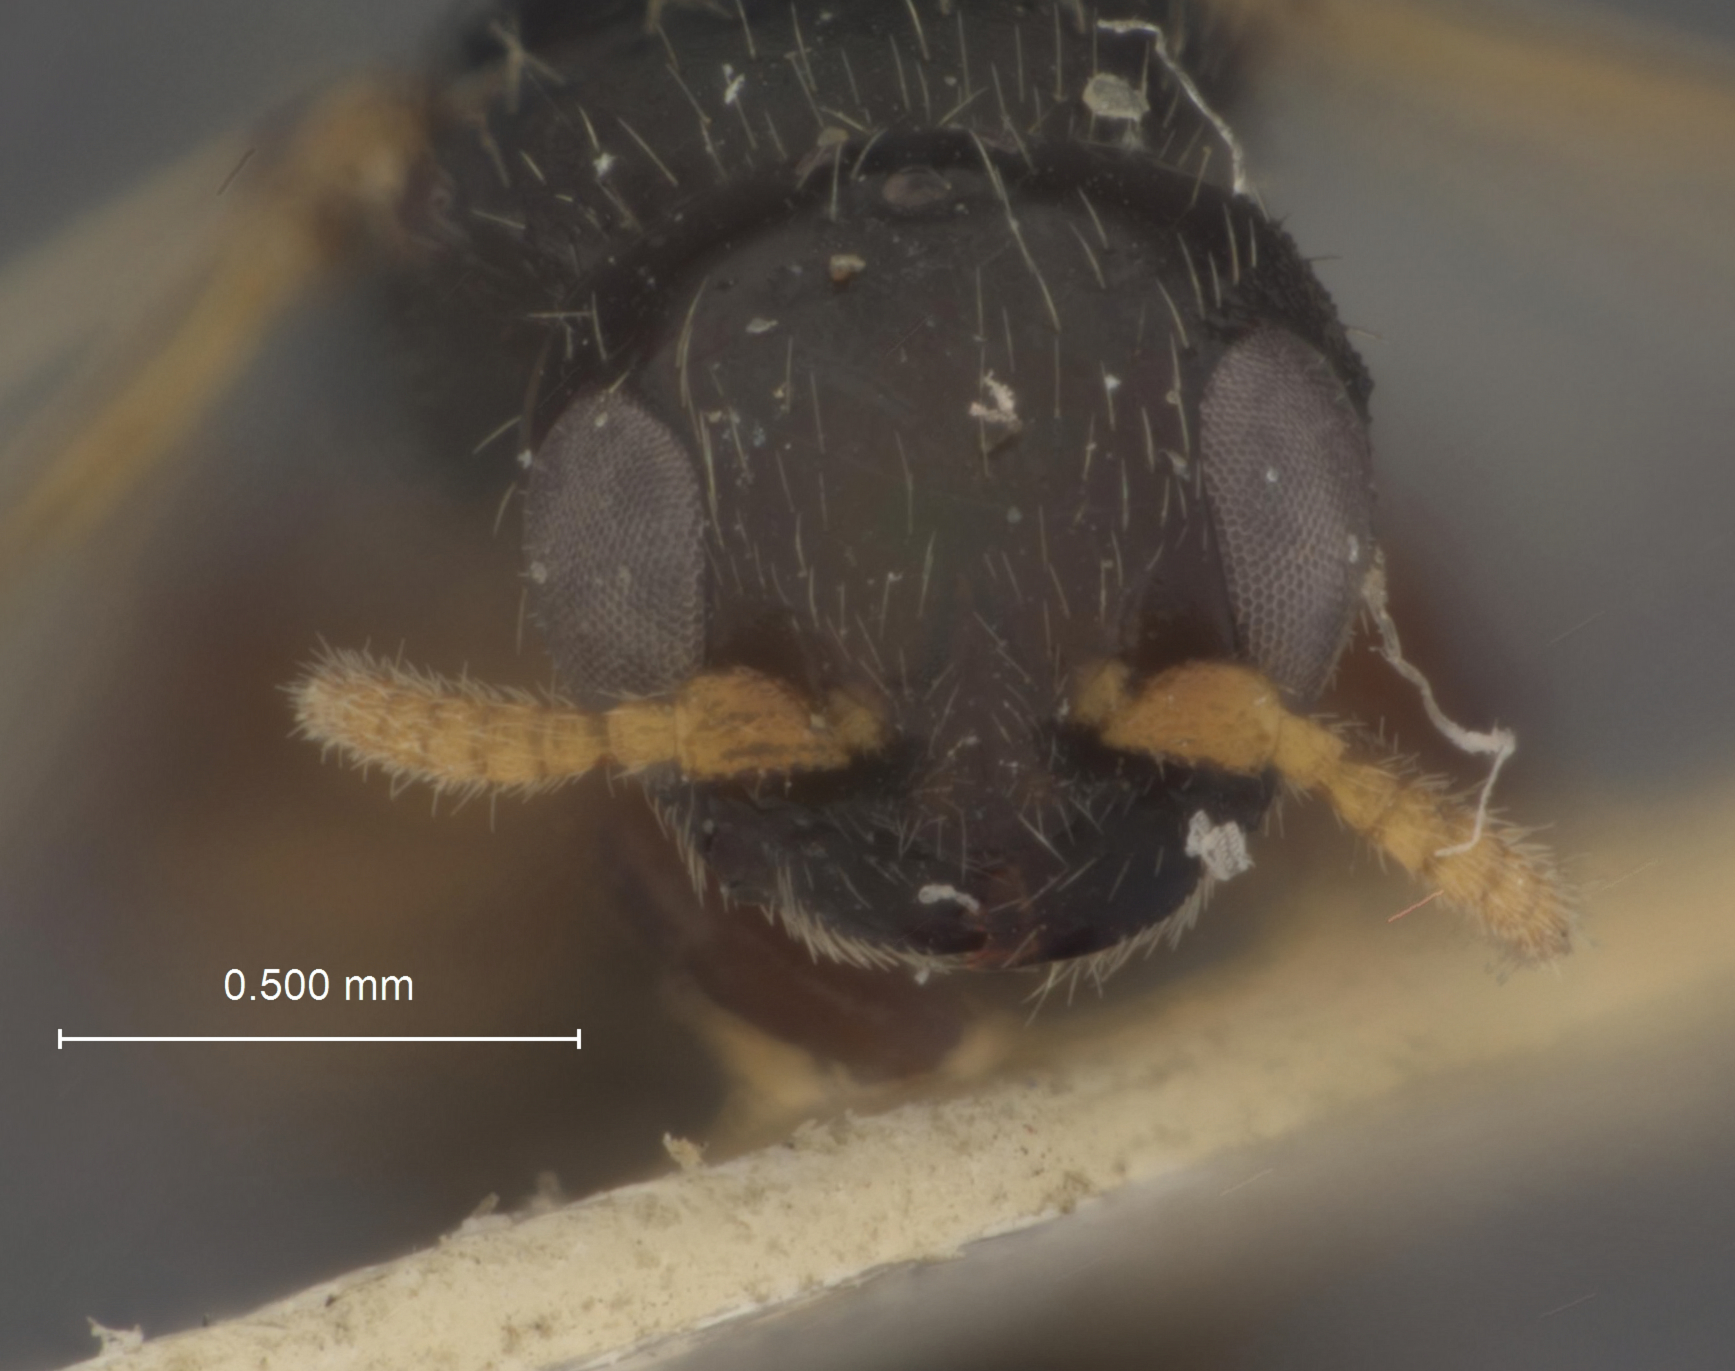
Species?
Trissomalus fulvicornis
